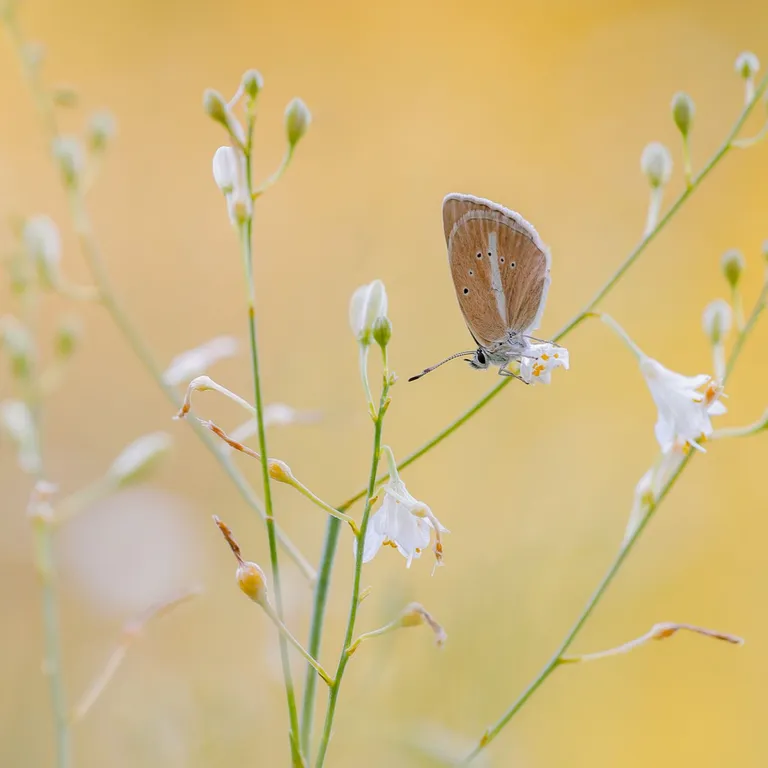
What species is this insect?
Polyommatus damon (also Agrodiaetus damon)
